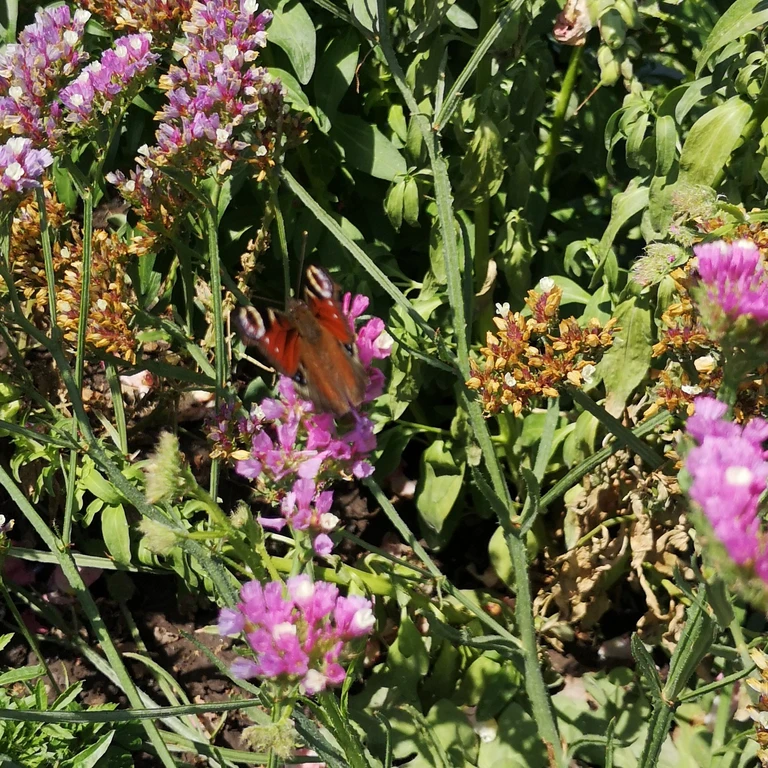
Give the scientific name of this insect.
Aglais io
